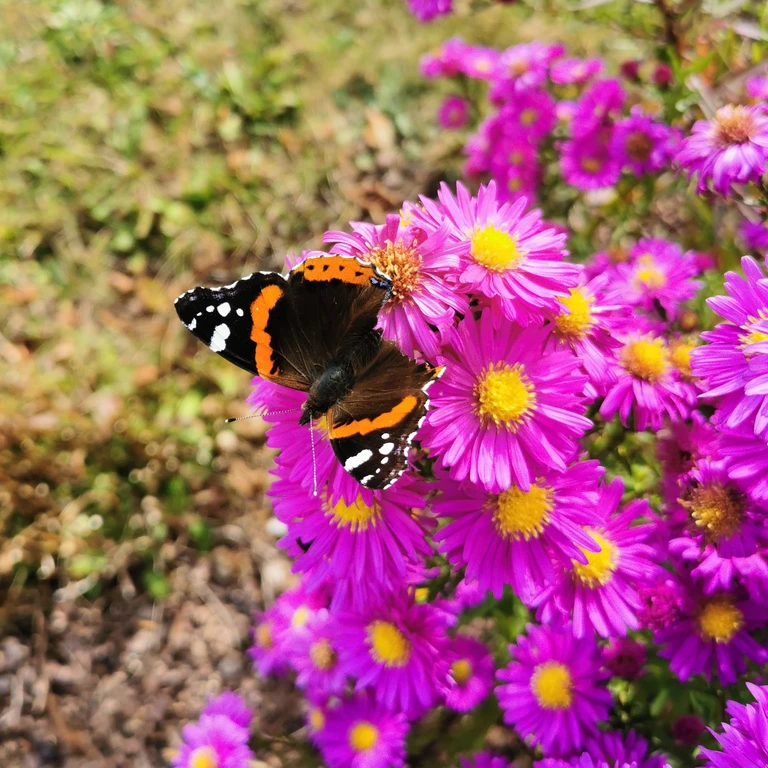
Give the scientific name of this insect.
Vanessa atalanta
